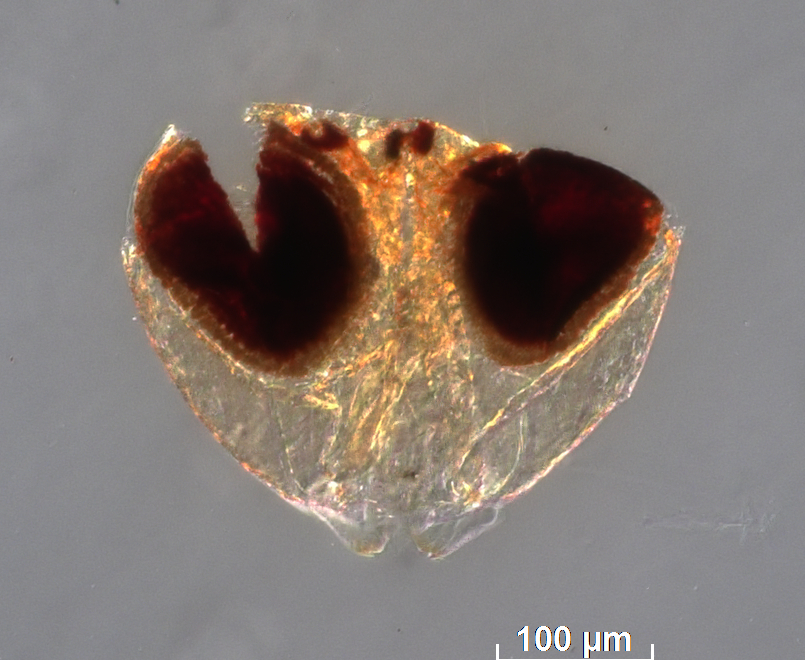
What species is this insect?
Aphelinus automatus
